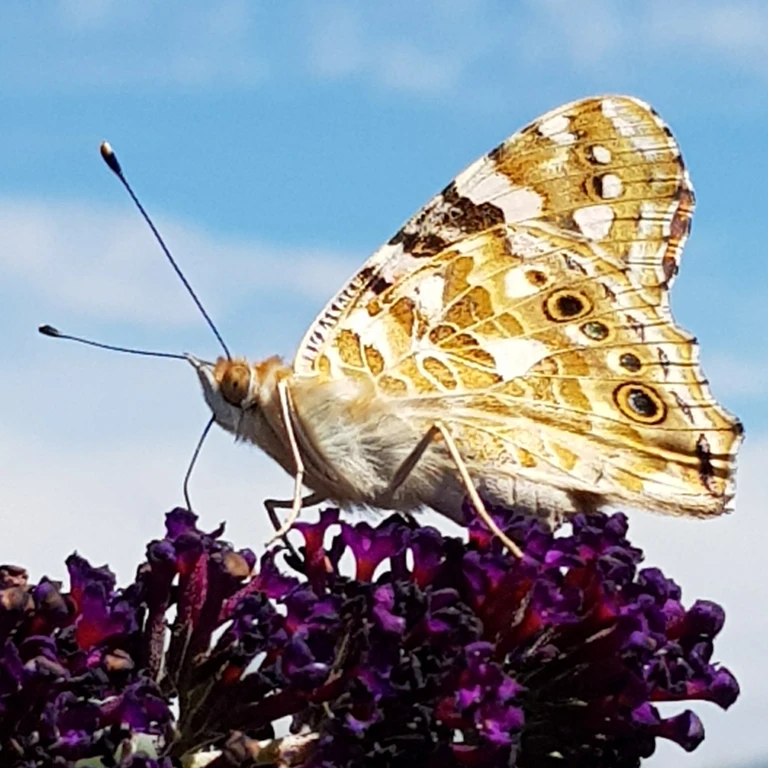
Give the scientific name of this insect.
Vanessa cardui
